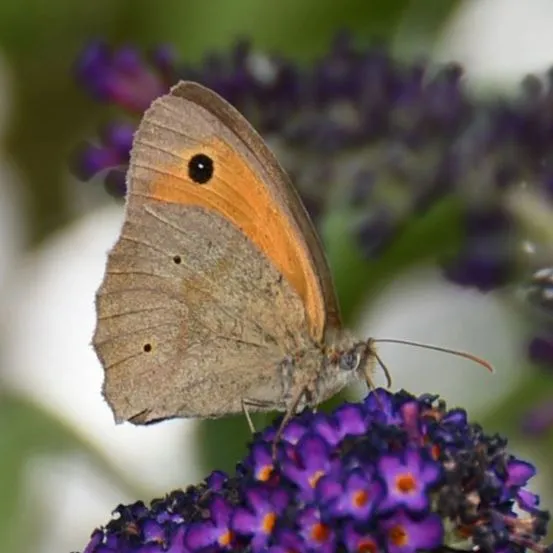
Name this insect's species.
Maniola jurtina
